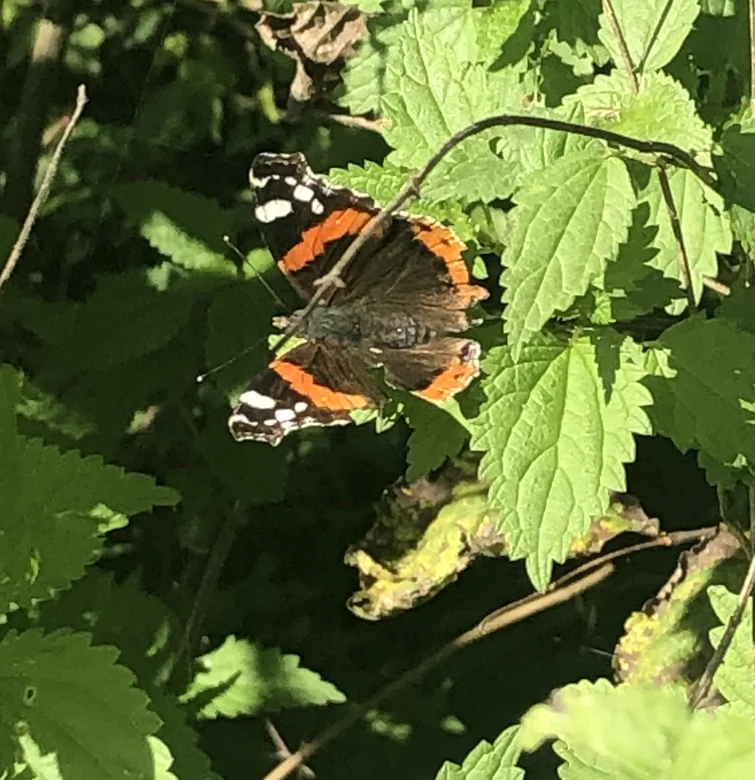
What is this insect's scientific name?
Vanessa atalanta
